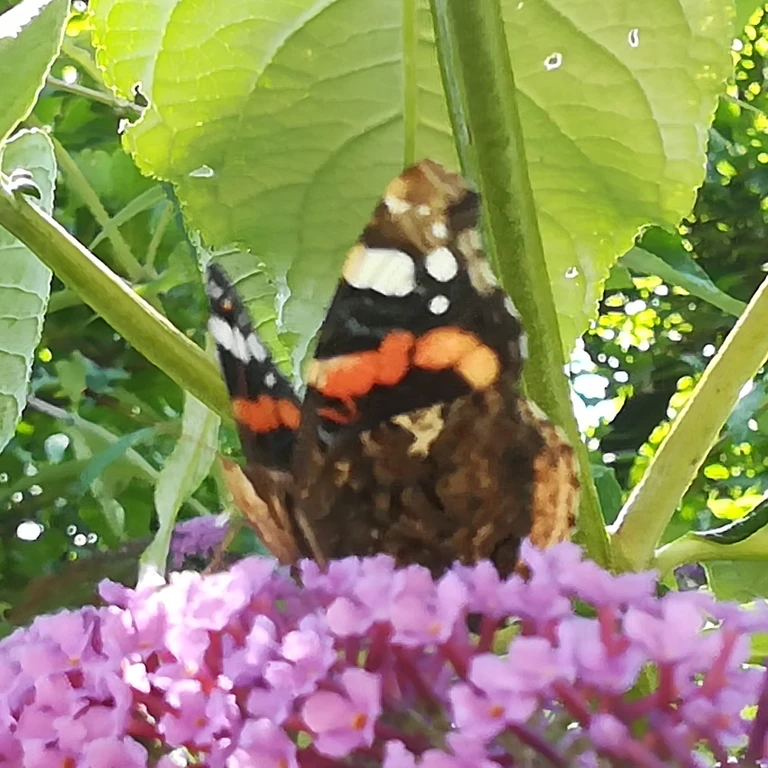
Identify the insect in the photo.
Vanessa atalanta
